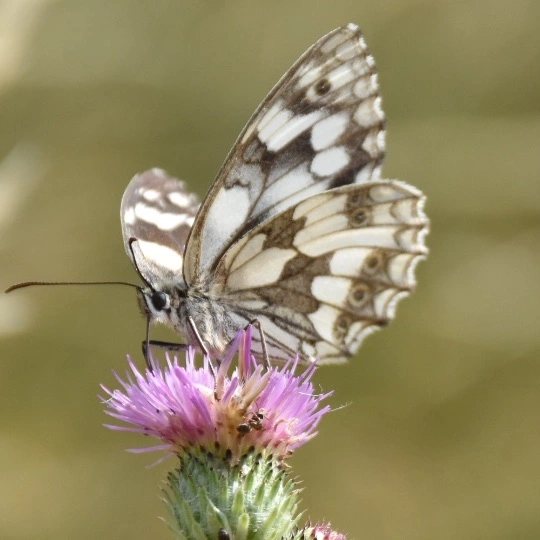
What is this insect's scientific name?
Melanargia galathea
